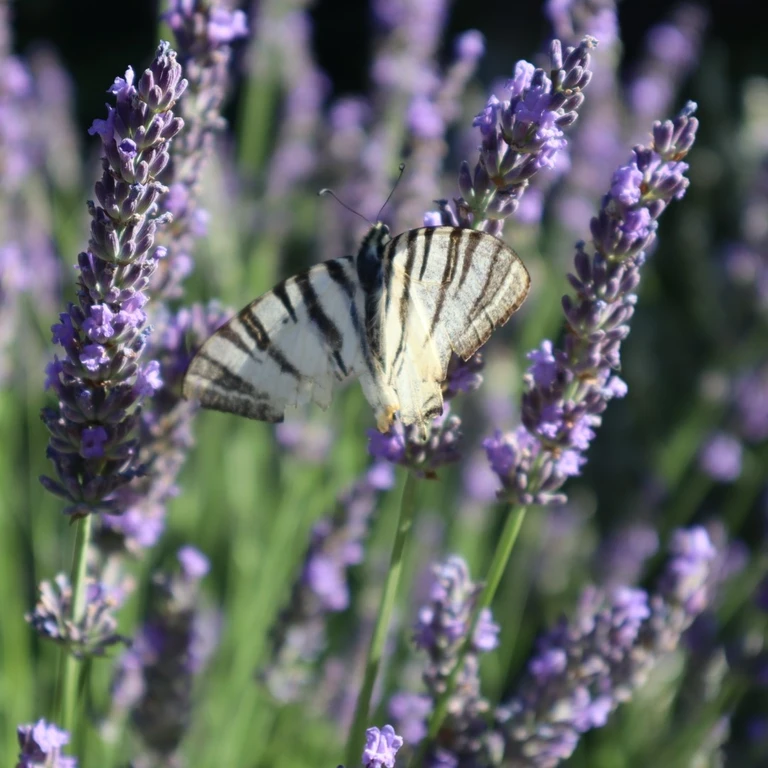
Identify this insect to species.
Iphiclides podalirius
